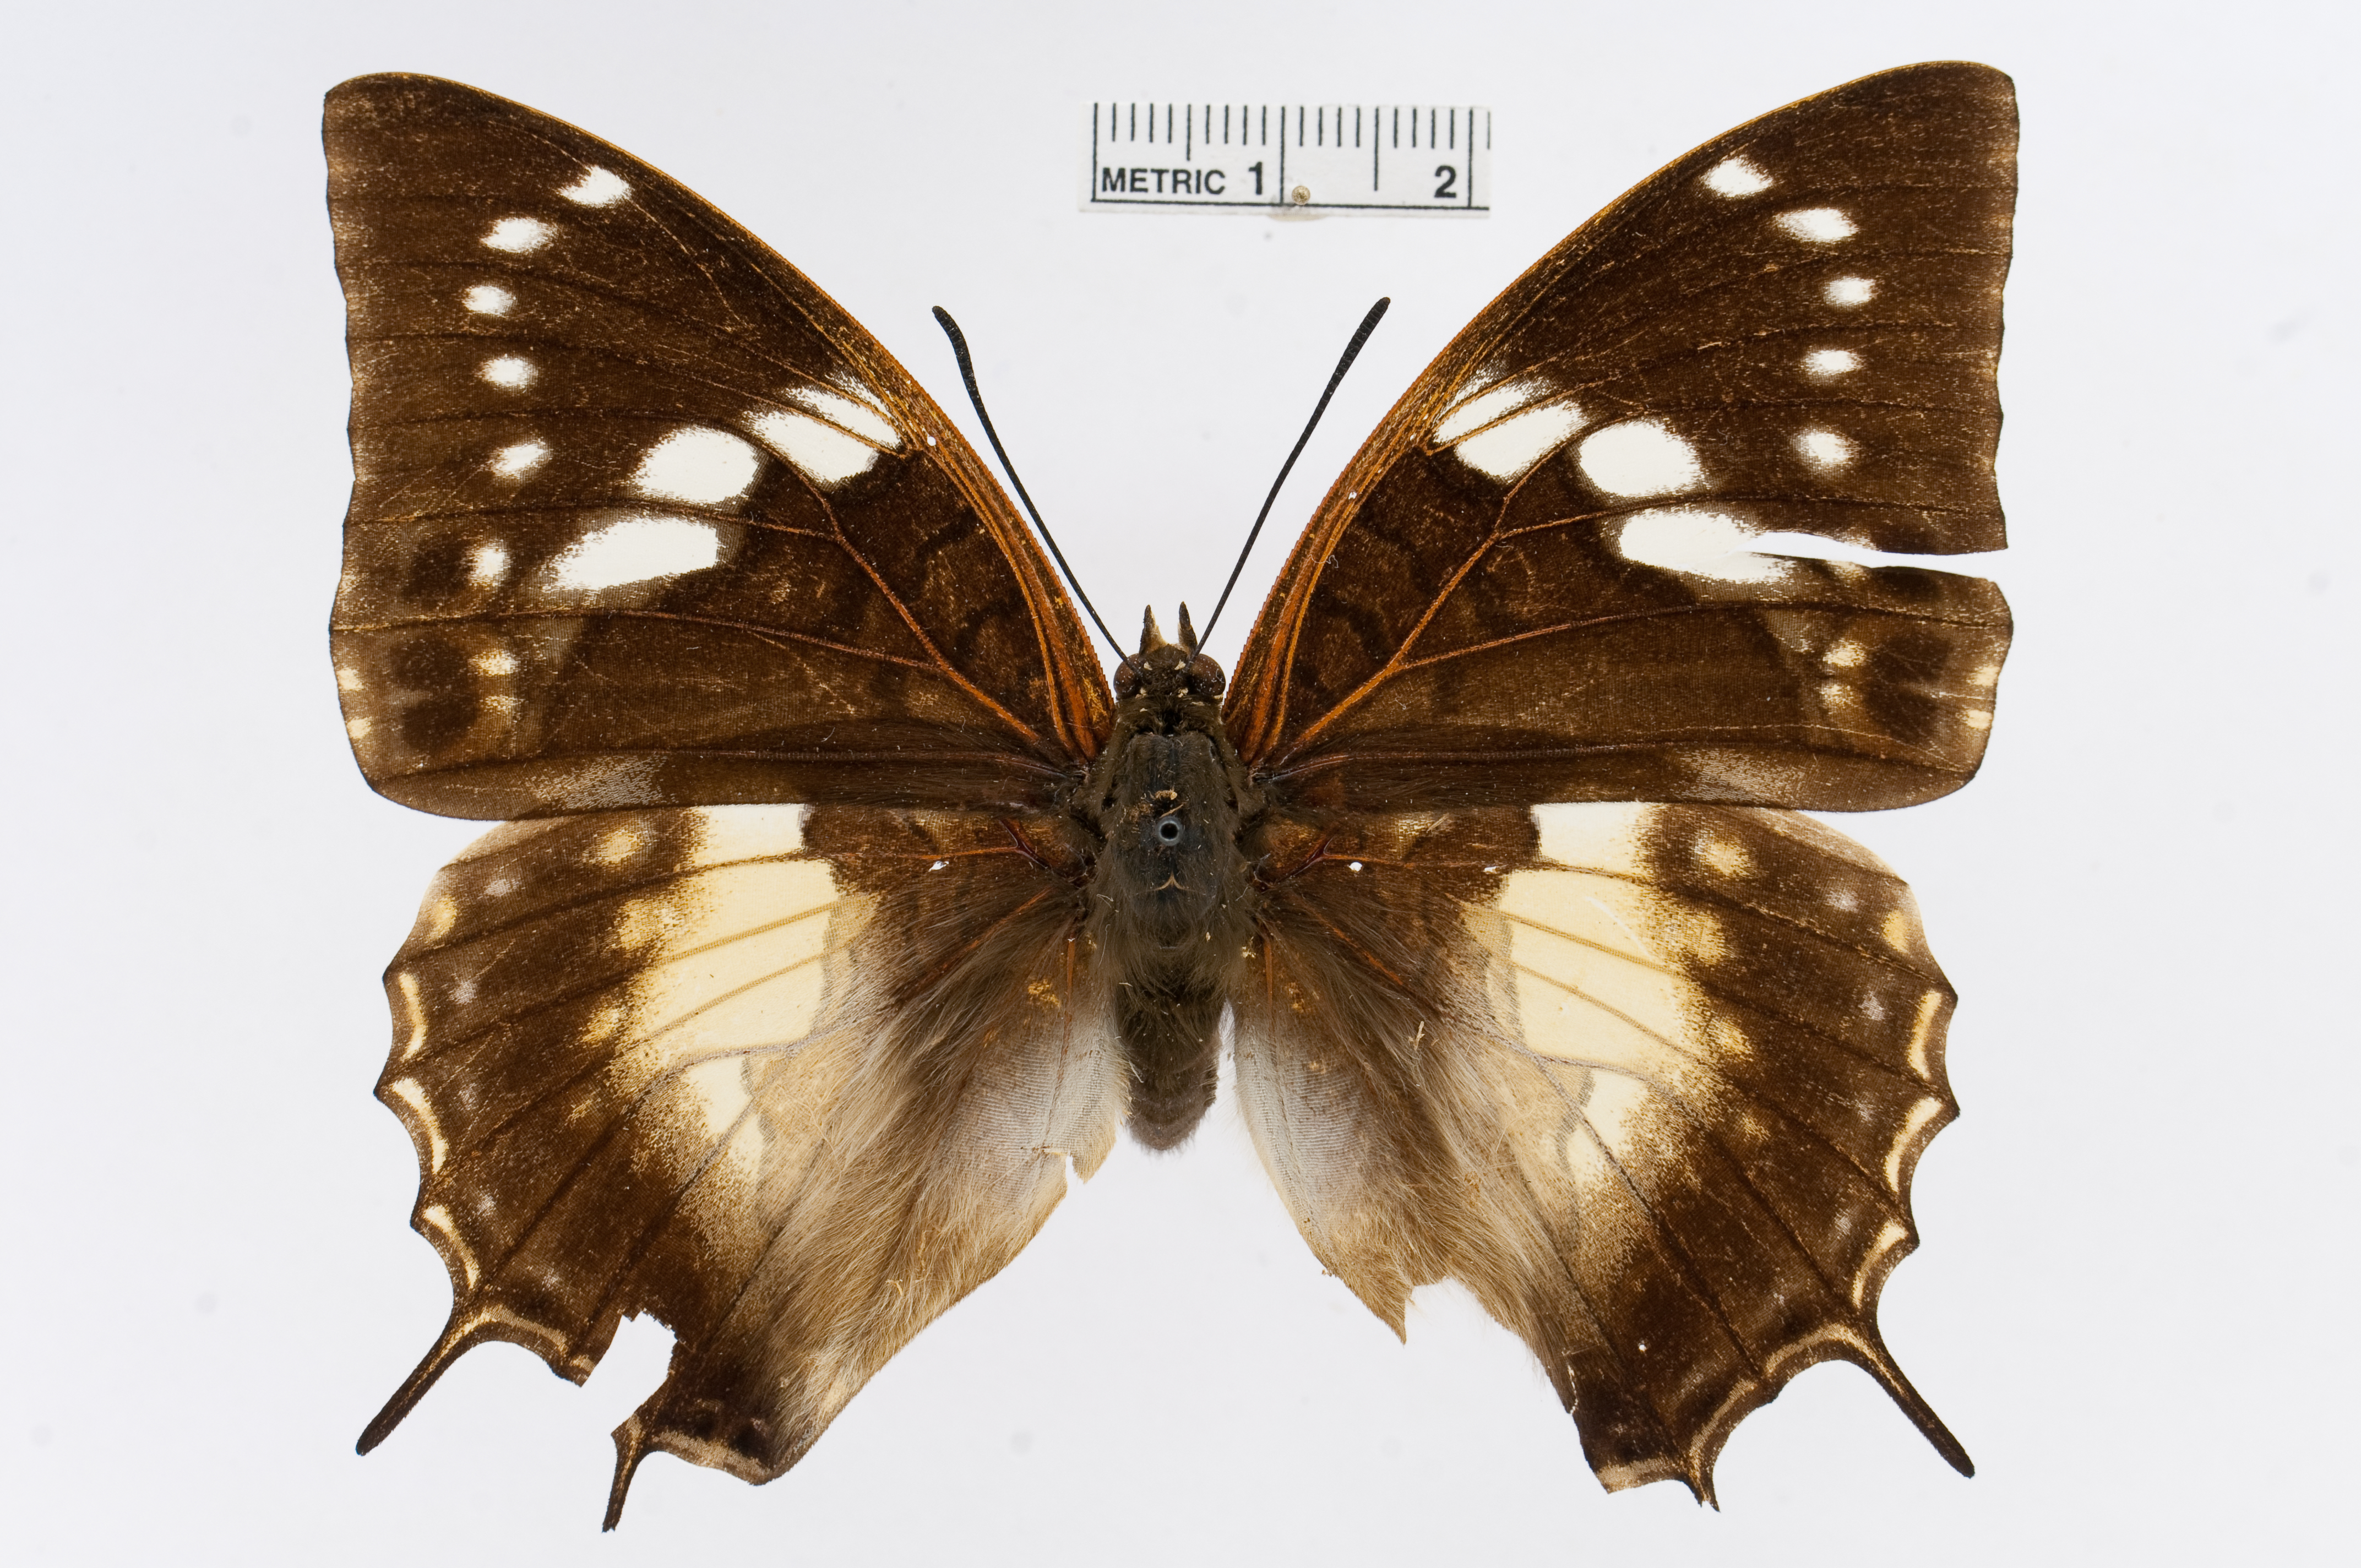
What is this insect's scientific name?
Charaxes nandina
